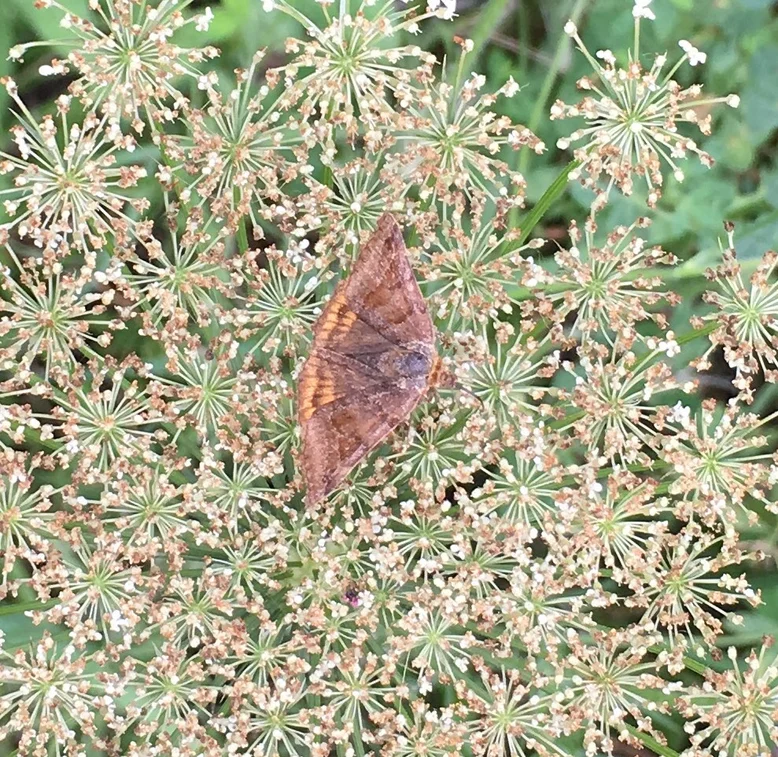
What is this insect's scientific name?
Euclidia glyphica
